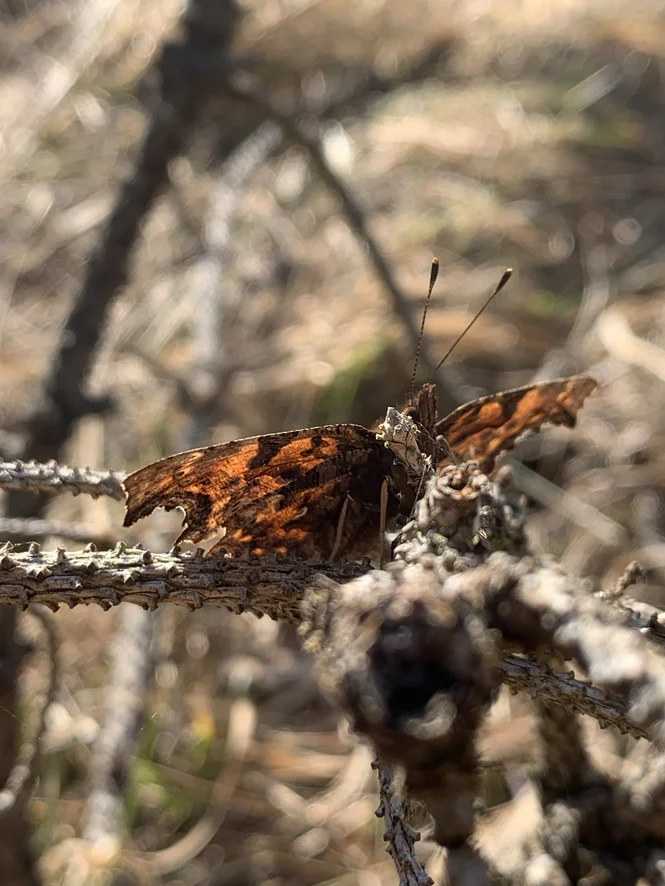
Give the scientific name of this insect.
Polygonia c-album
